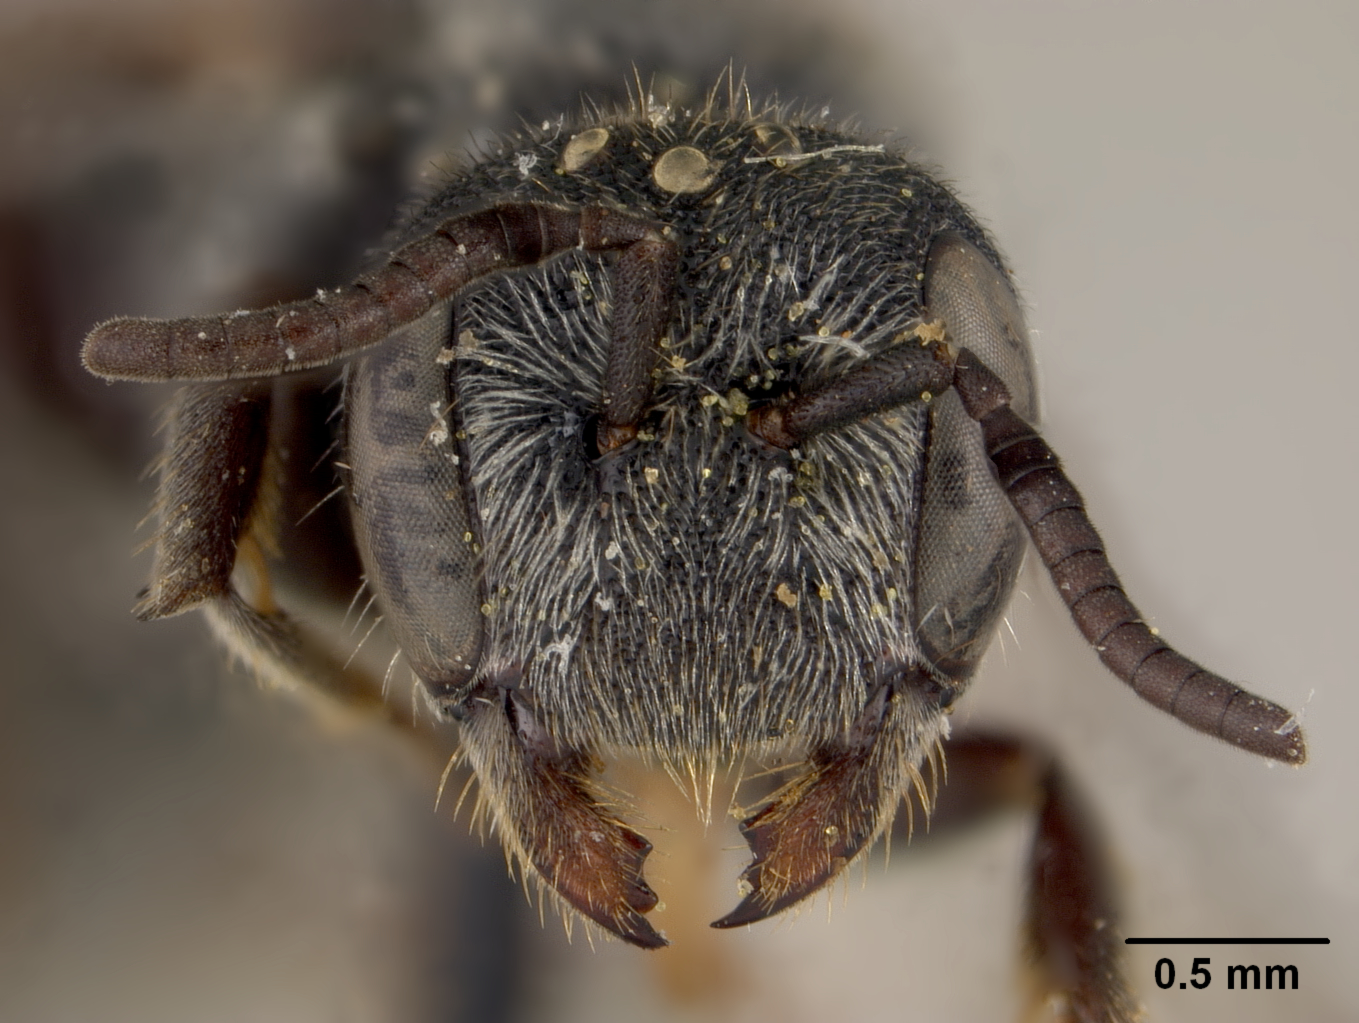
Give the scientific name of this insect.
Stelis vernalis
